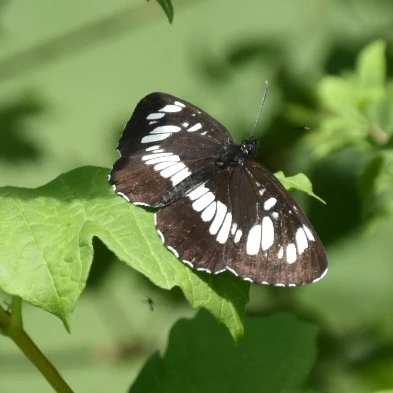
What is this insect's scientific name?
Neptis rivularis
